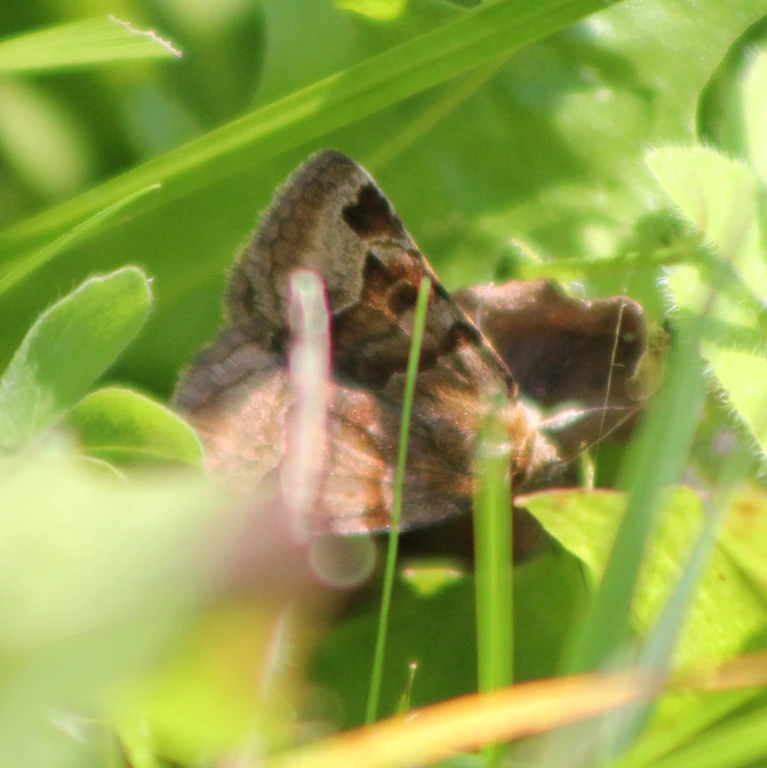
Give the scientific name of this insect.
Euclidia glyphica
